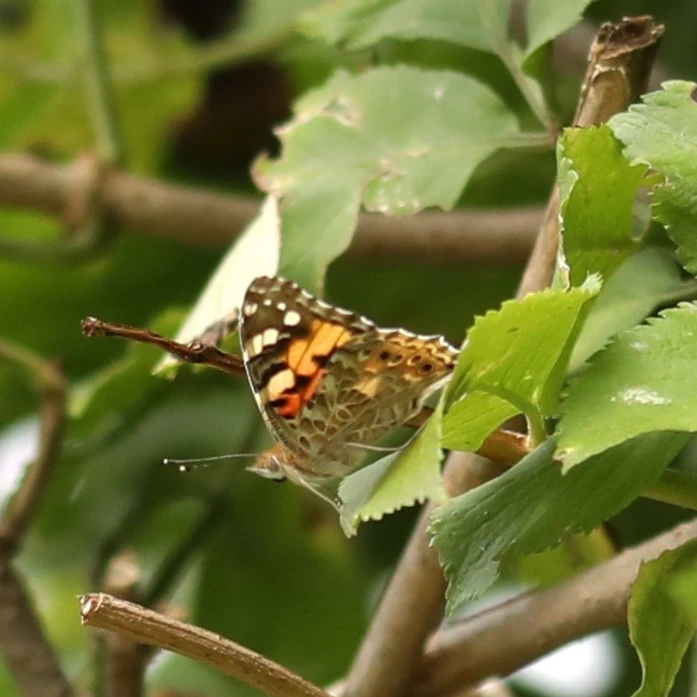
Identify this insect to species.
Vanessa cardui
